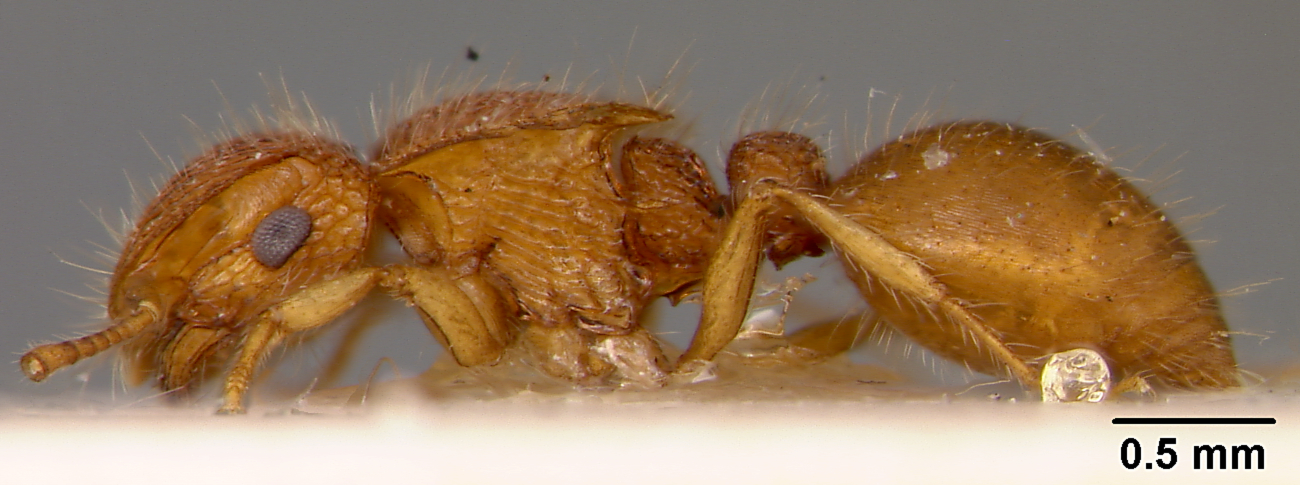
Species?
Meranoplus similis
